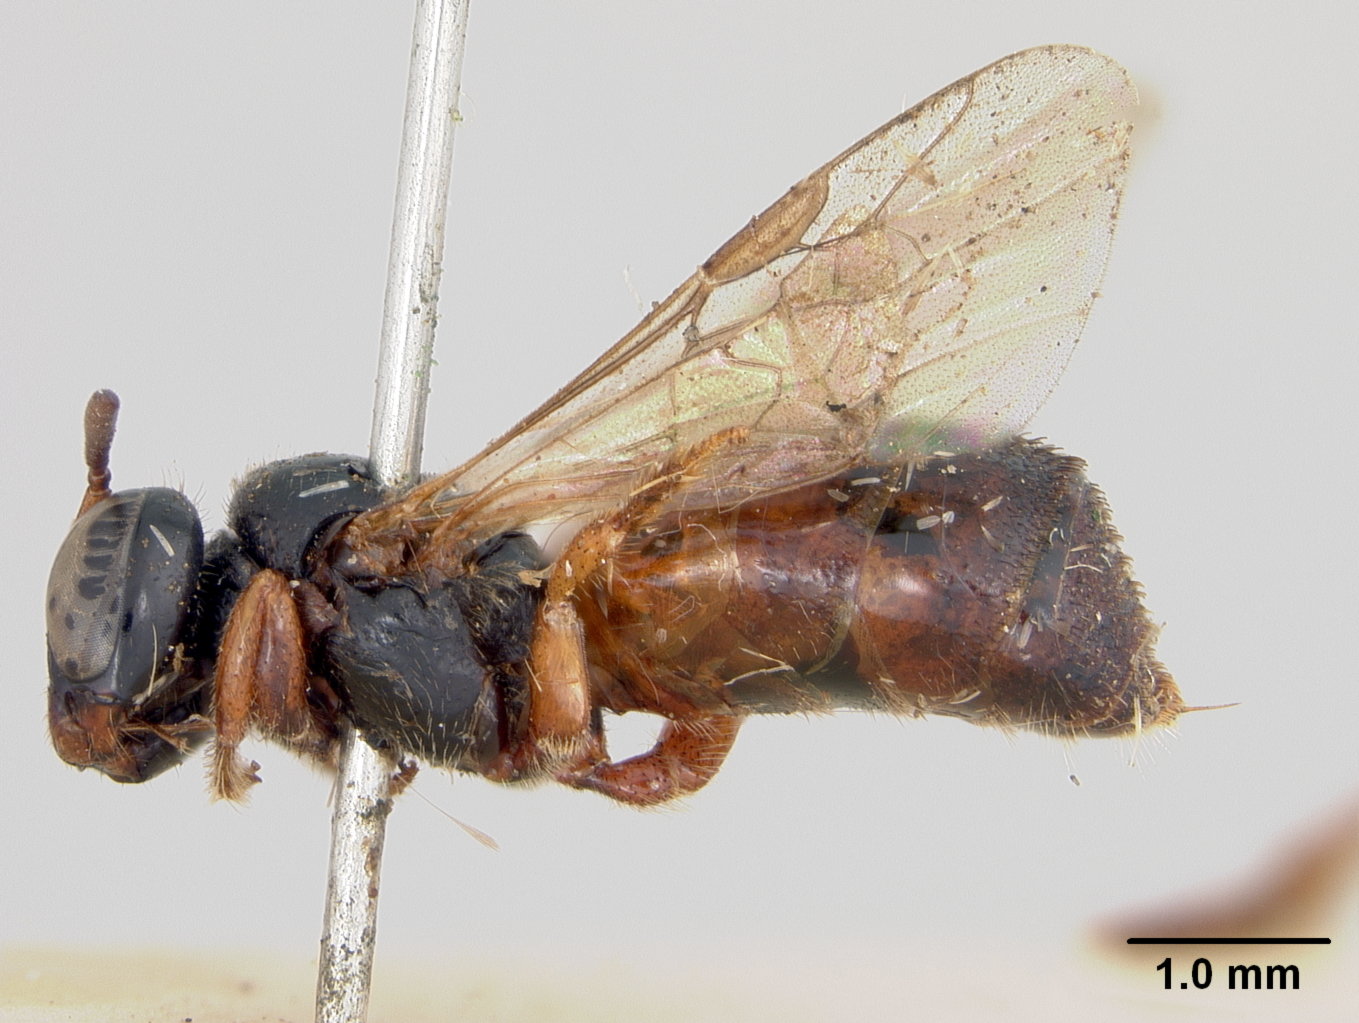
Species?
Exoneura fultoni
